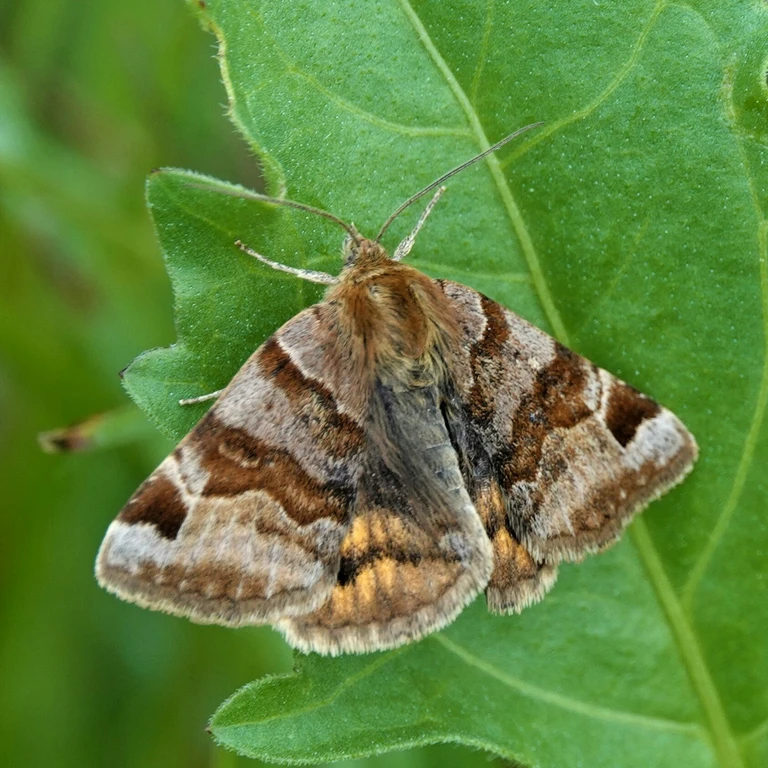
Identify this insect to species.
Euclidia glyphica
